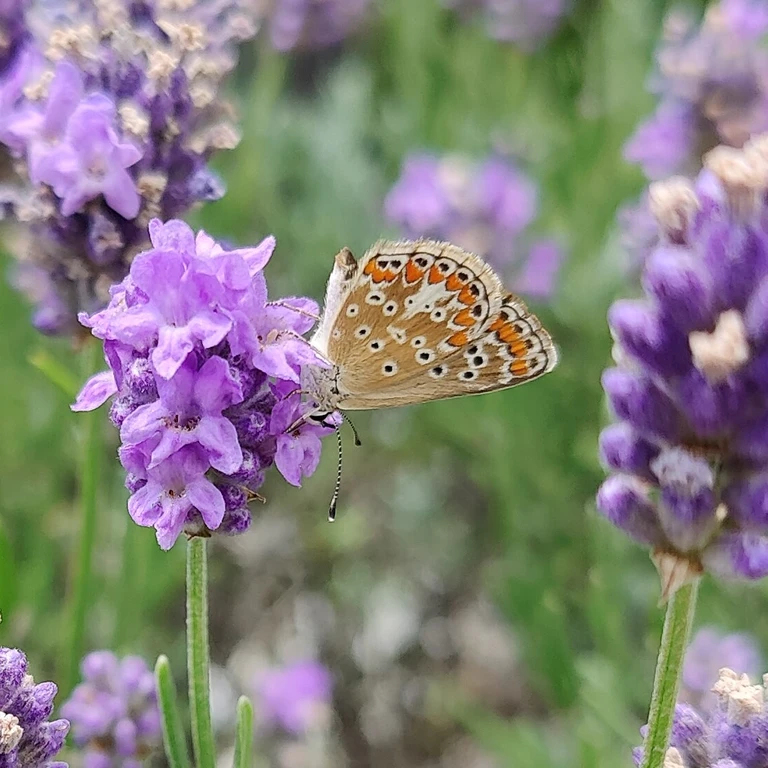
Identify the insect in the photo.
Aricia agestis/artaxerxes
